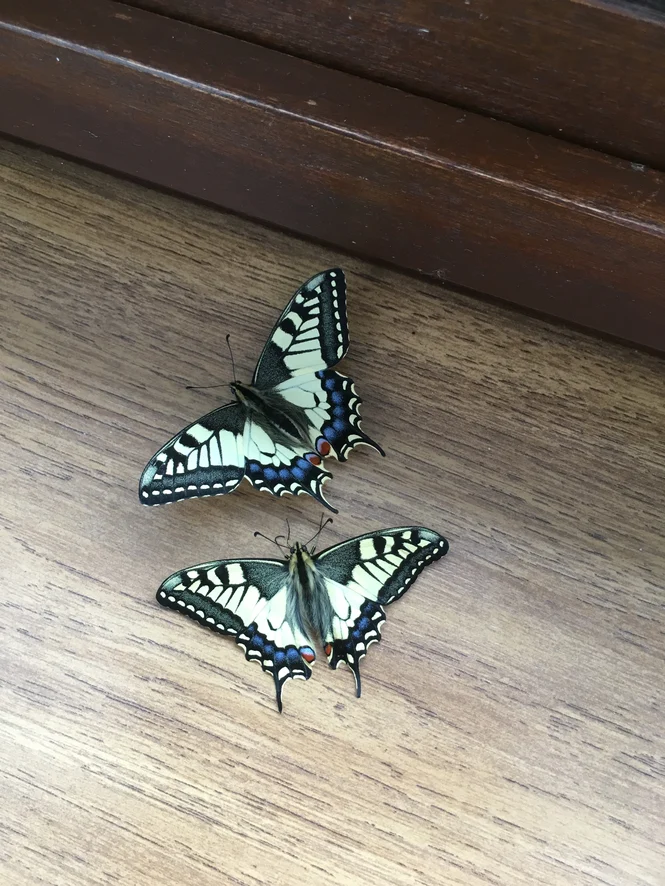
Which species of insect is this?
Papilio machaon
